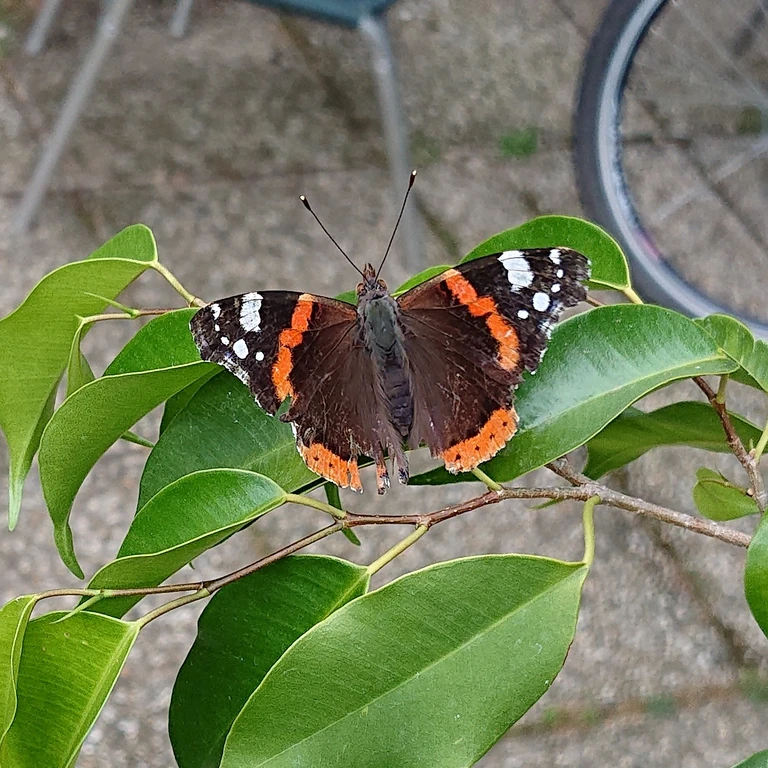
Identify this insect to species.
Vanessa atalanta
